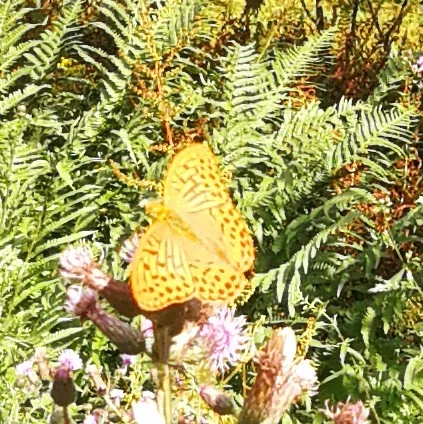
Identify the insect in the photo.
Argynnis paphia
